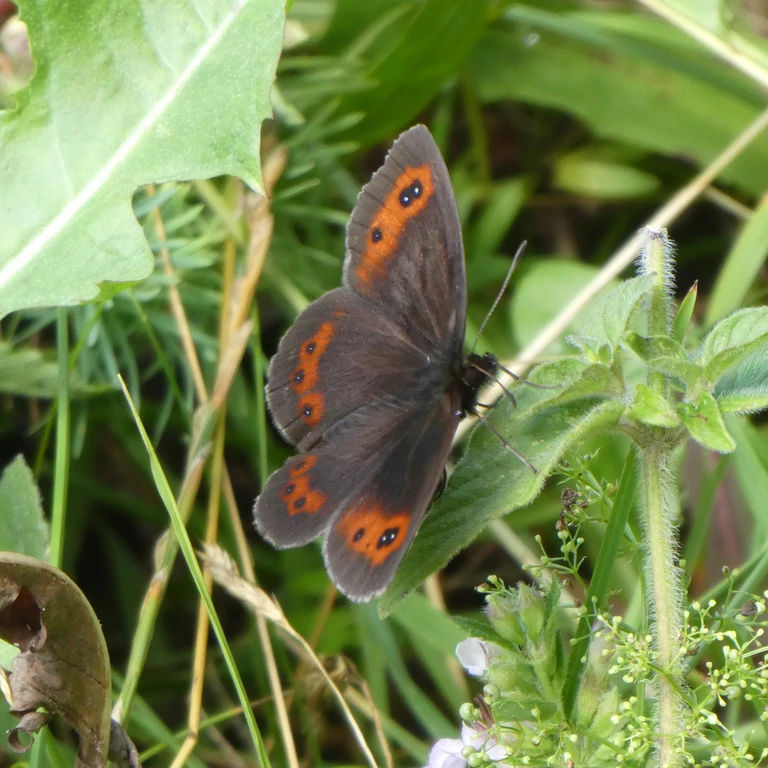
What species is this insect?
Erebia aethiops
